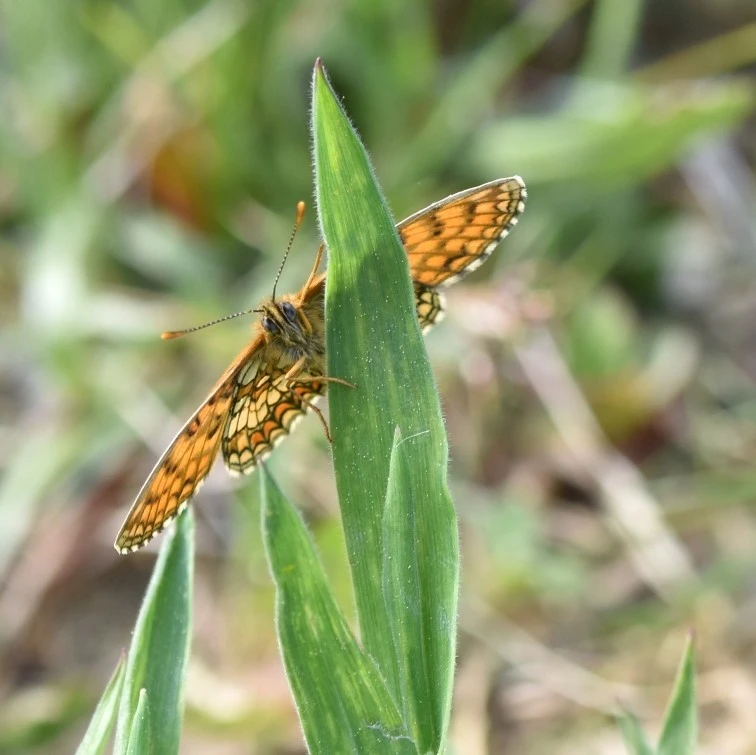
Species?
Melitaea athalia
